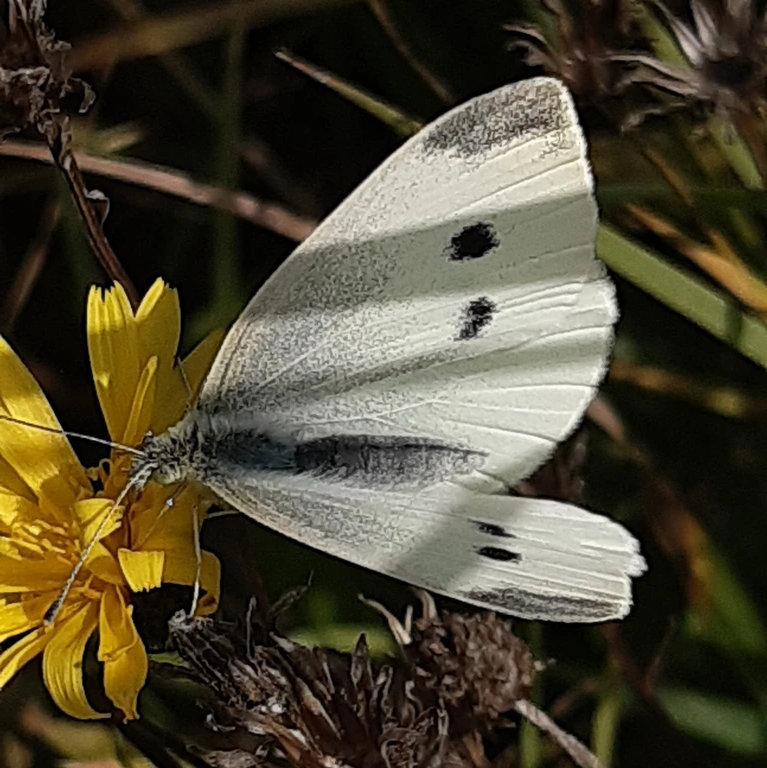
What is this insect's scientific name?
Pieris rapae
